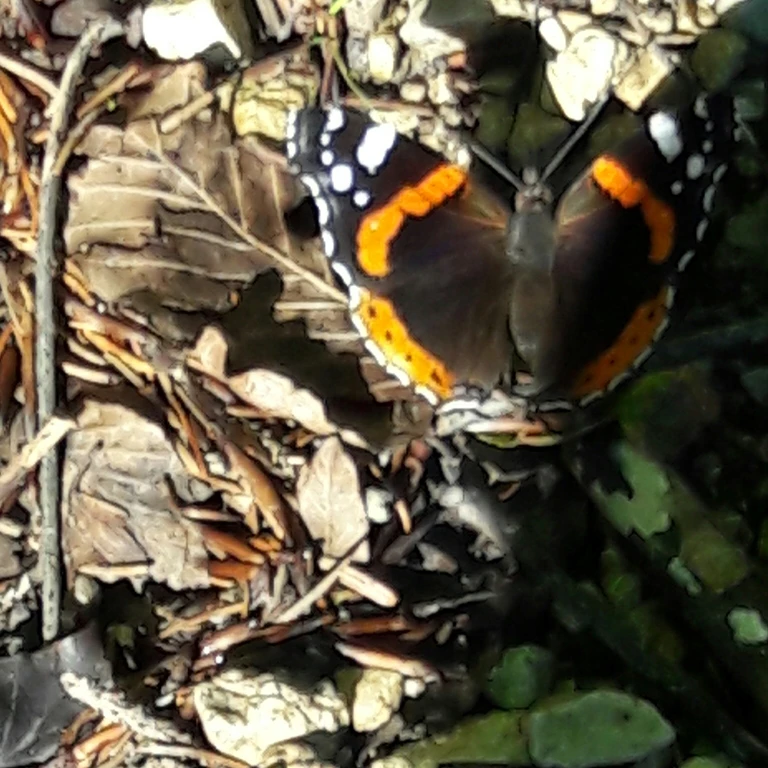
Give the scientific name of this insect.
Vanessa atalanta
